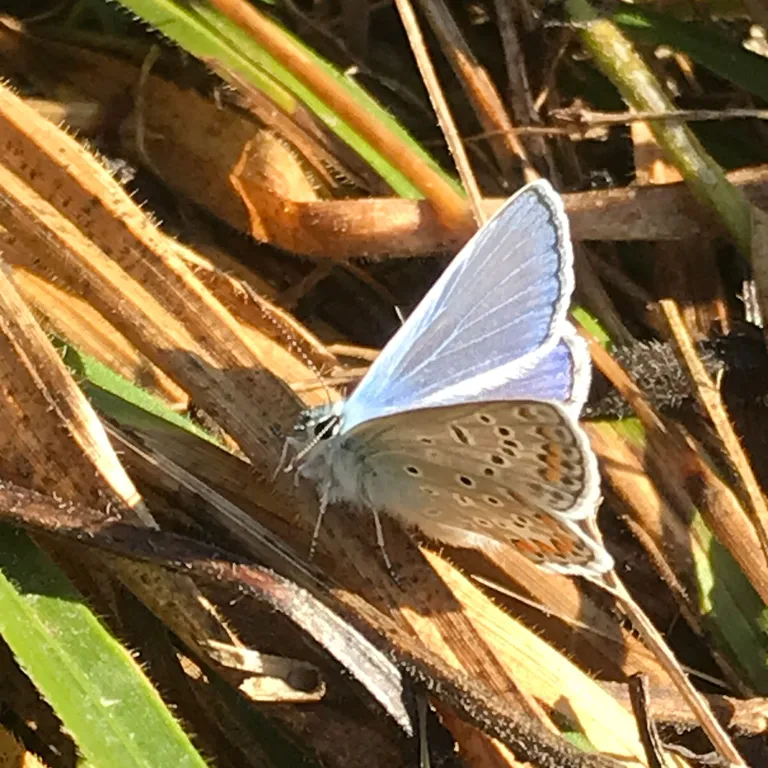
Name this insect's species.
Polyommatus icarus
